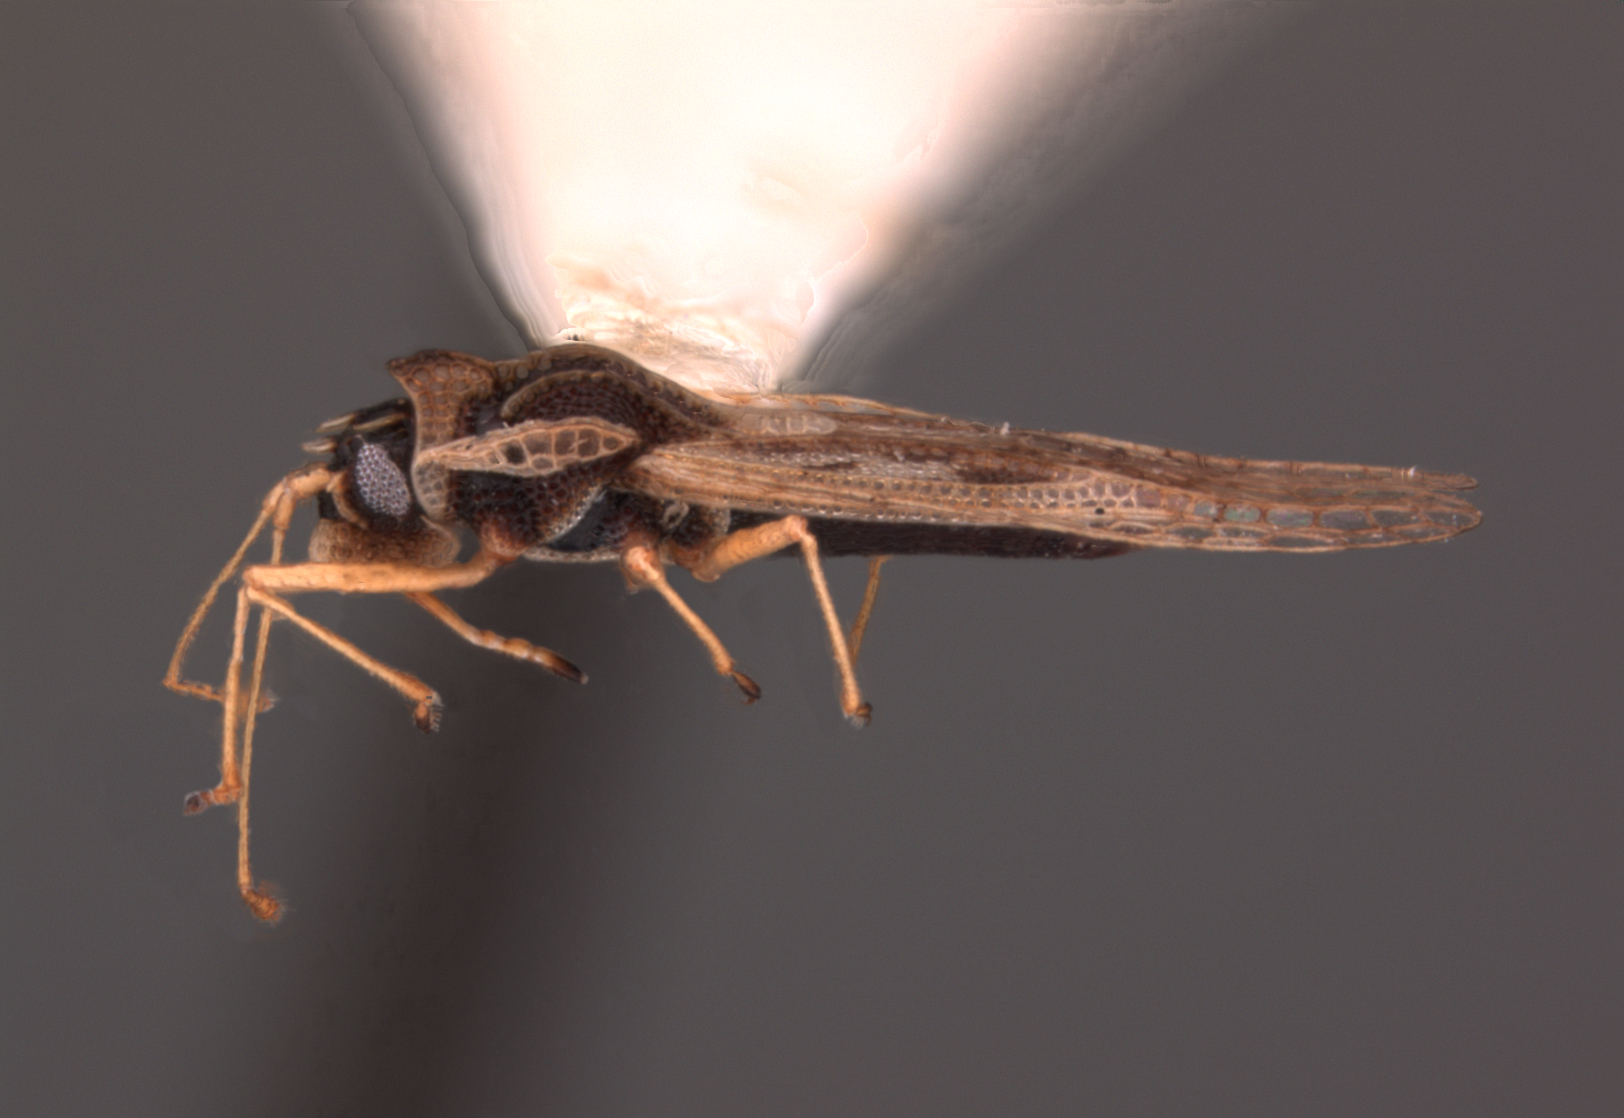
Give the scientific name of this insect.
Leptodictya sinaloana
